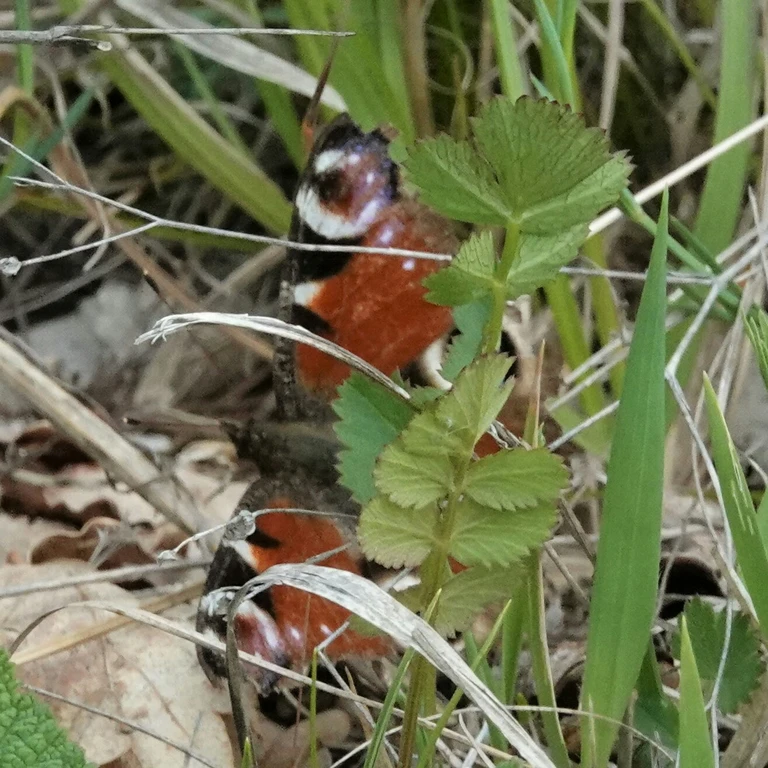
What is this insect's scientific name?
Aglais io
